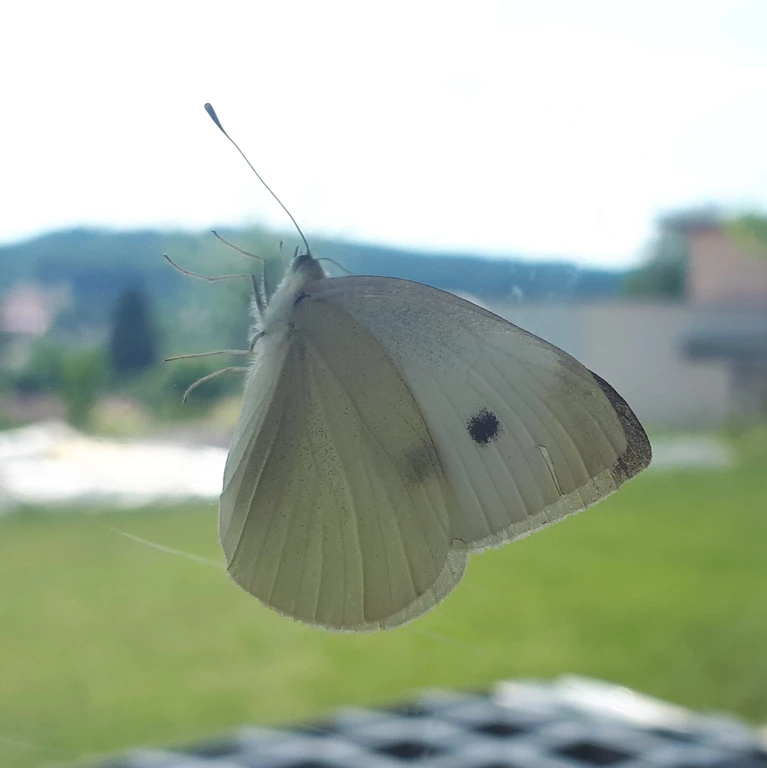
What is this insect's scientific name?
Pieris rapae
